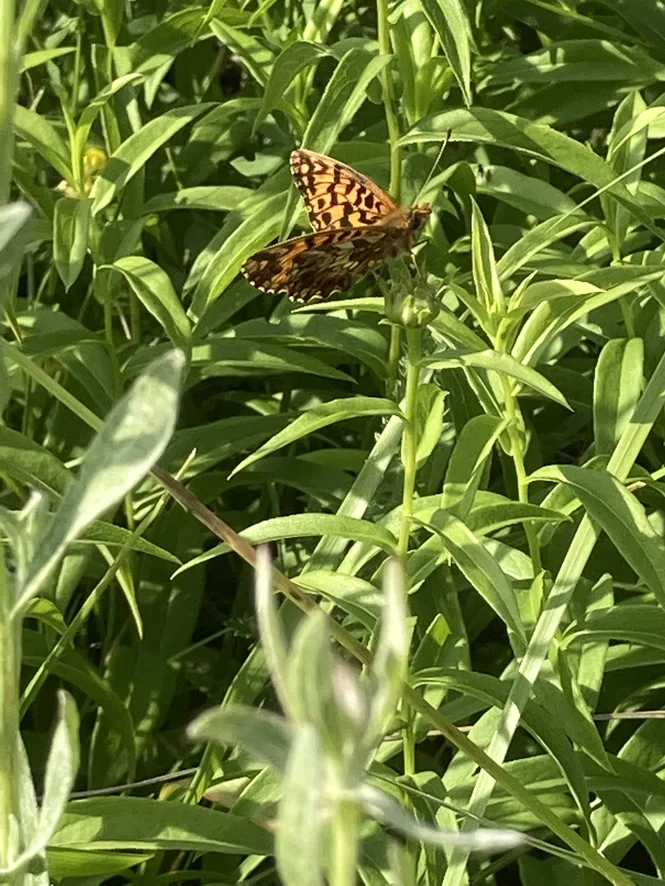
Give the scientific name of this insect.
Boloria dia
